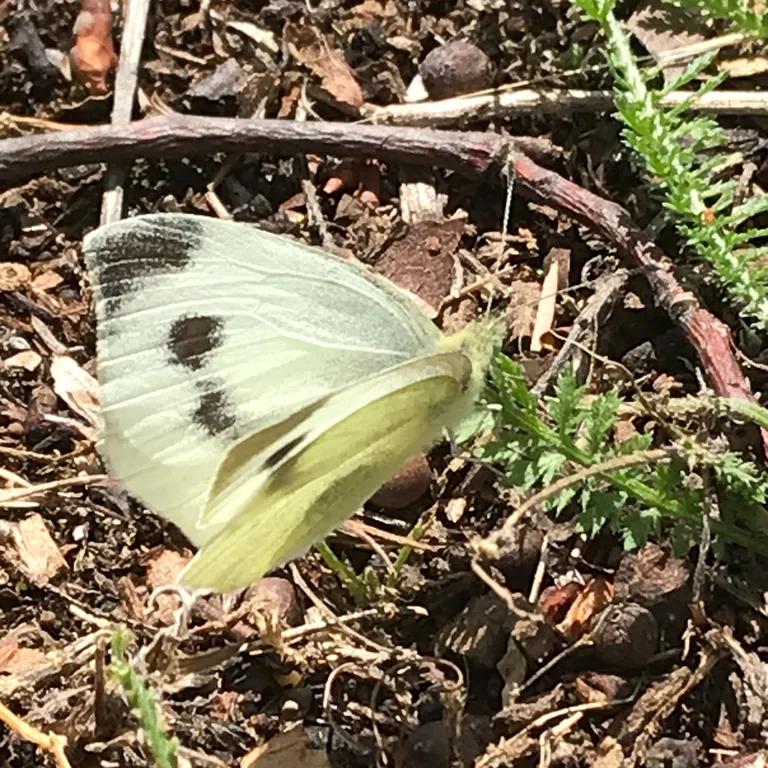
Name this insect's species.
Pieris mannii
